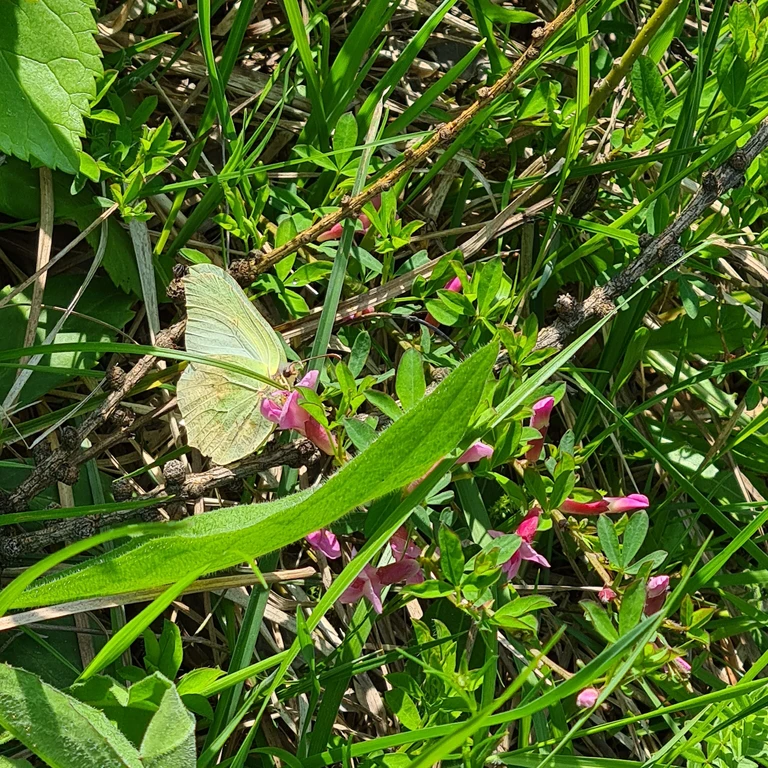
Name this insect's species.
Gonepteryx rhamni
